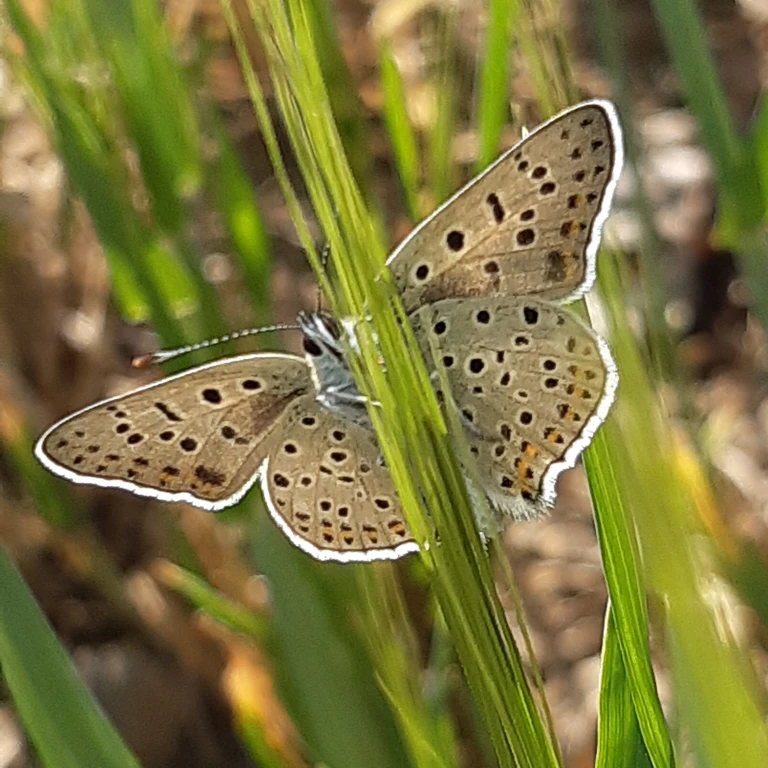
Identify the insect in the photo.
Lycaena tityrus (also Loweia tityrus)
